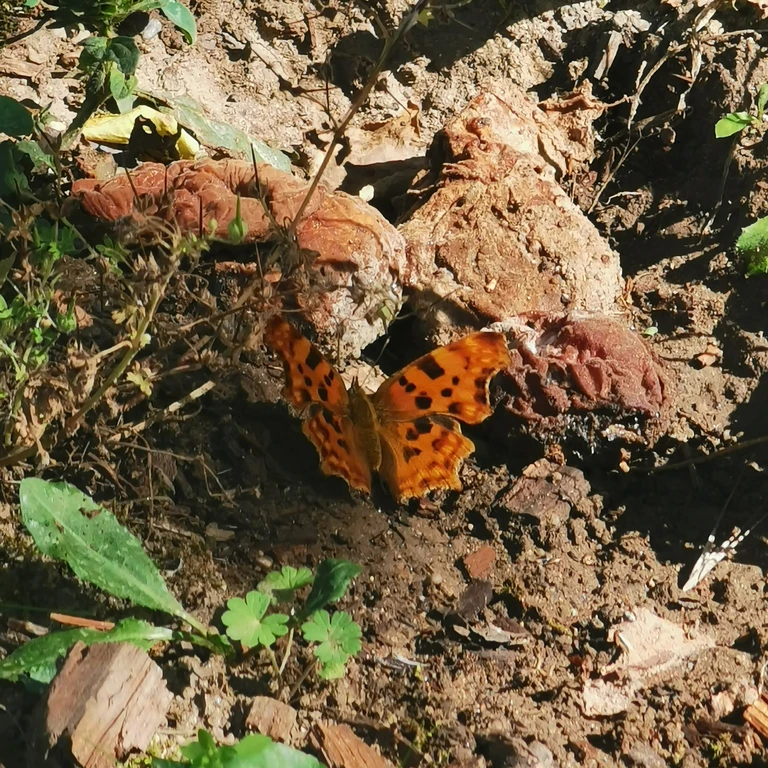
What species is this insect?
Polygonia c-album
